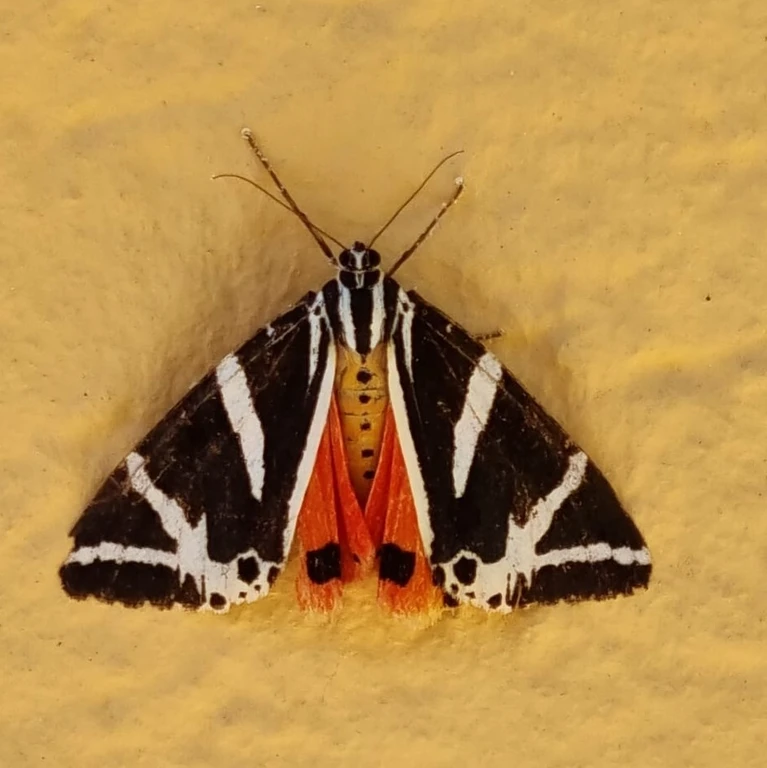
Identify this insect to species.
Euplagia quadripunctaria
